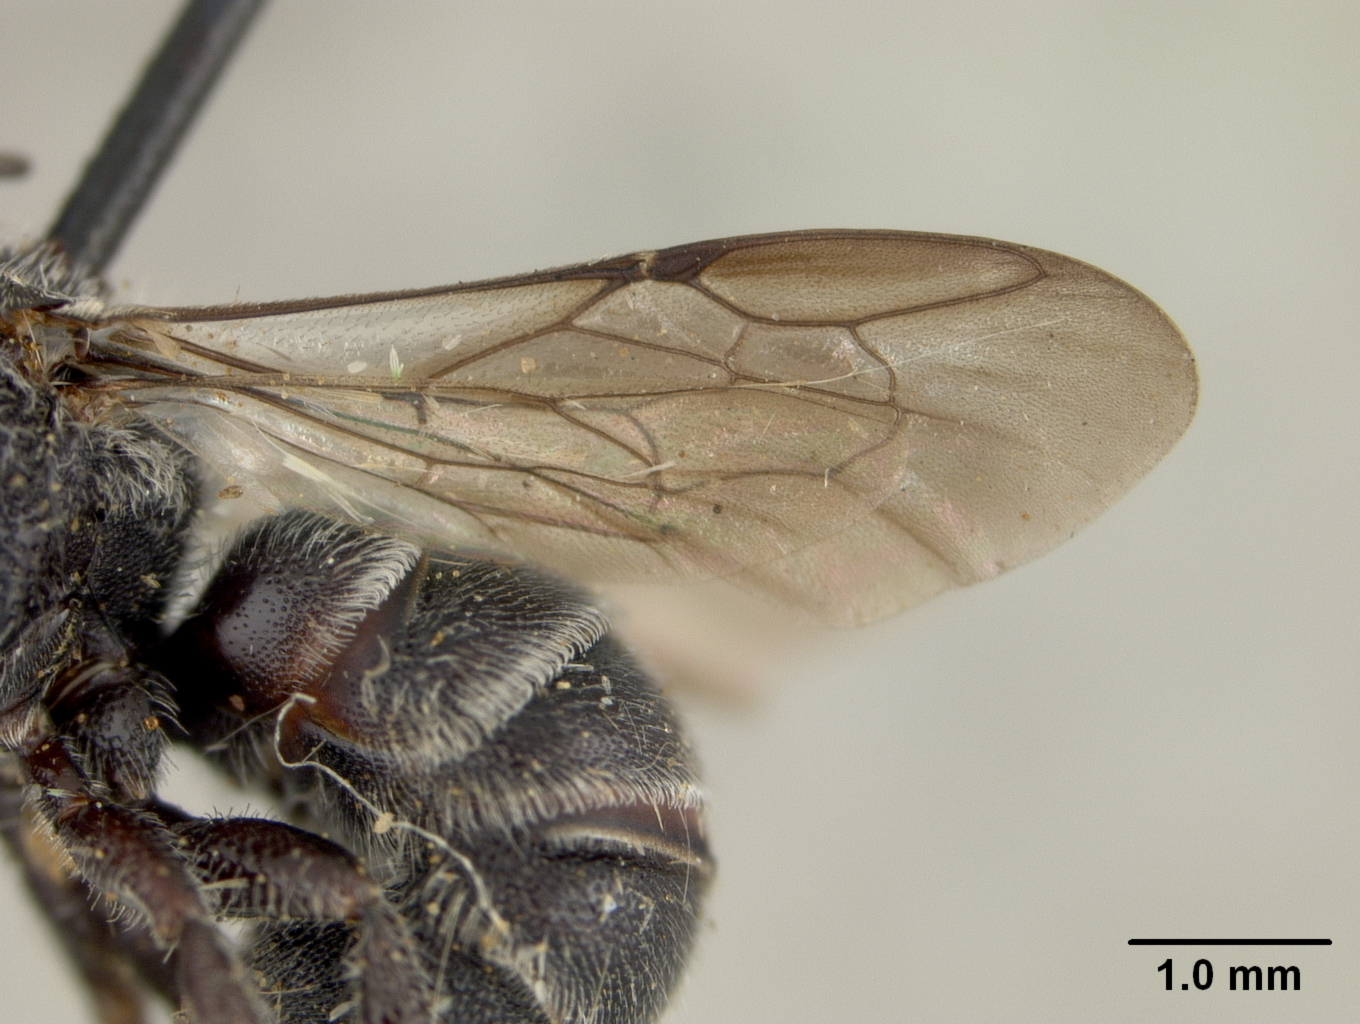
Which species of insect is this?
Stelis diversicolor
